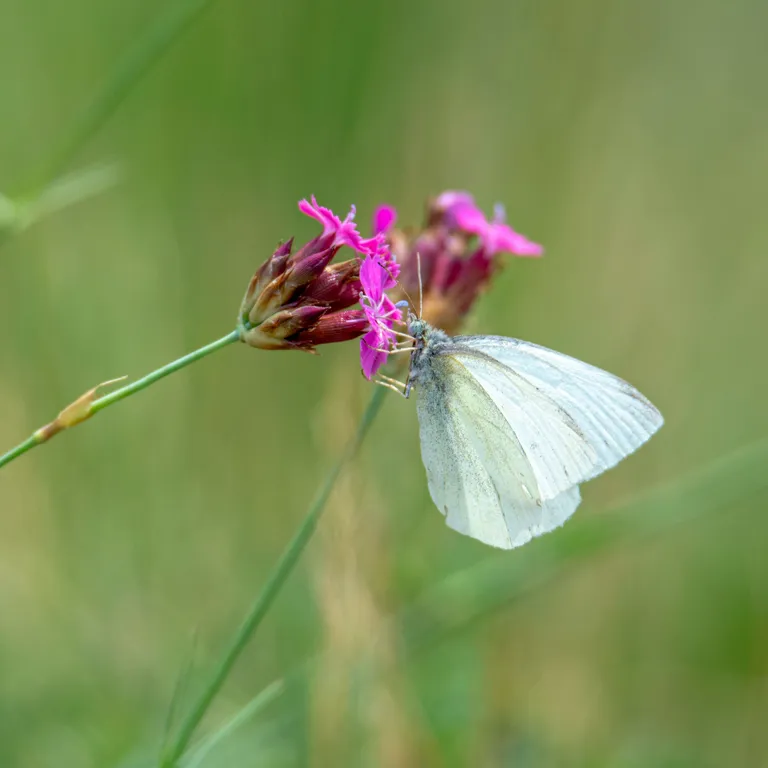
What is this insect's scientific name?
Pieris rapae
